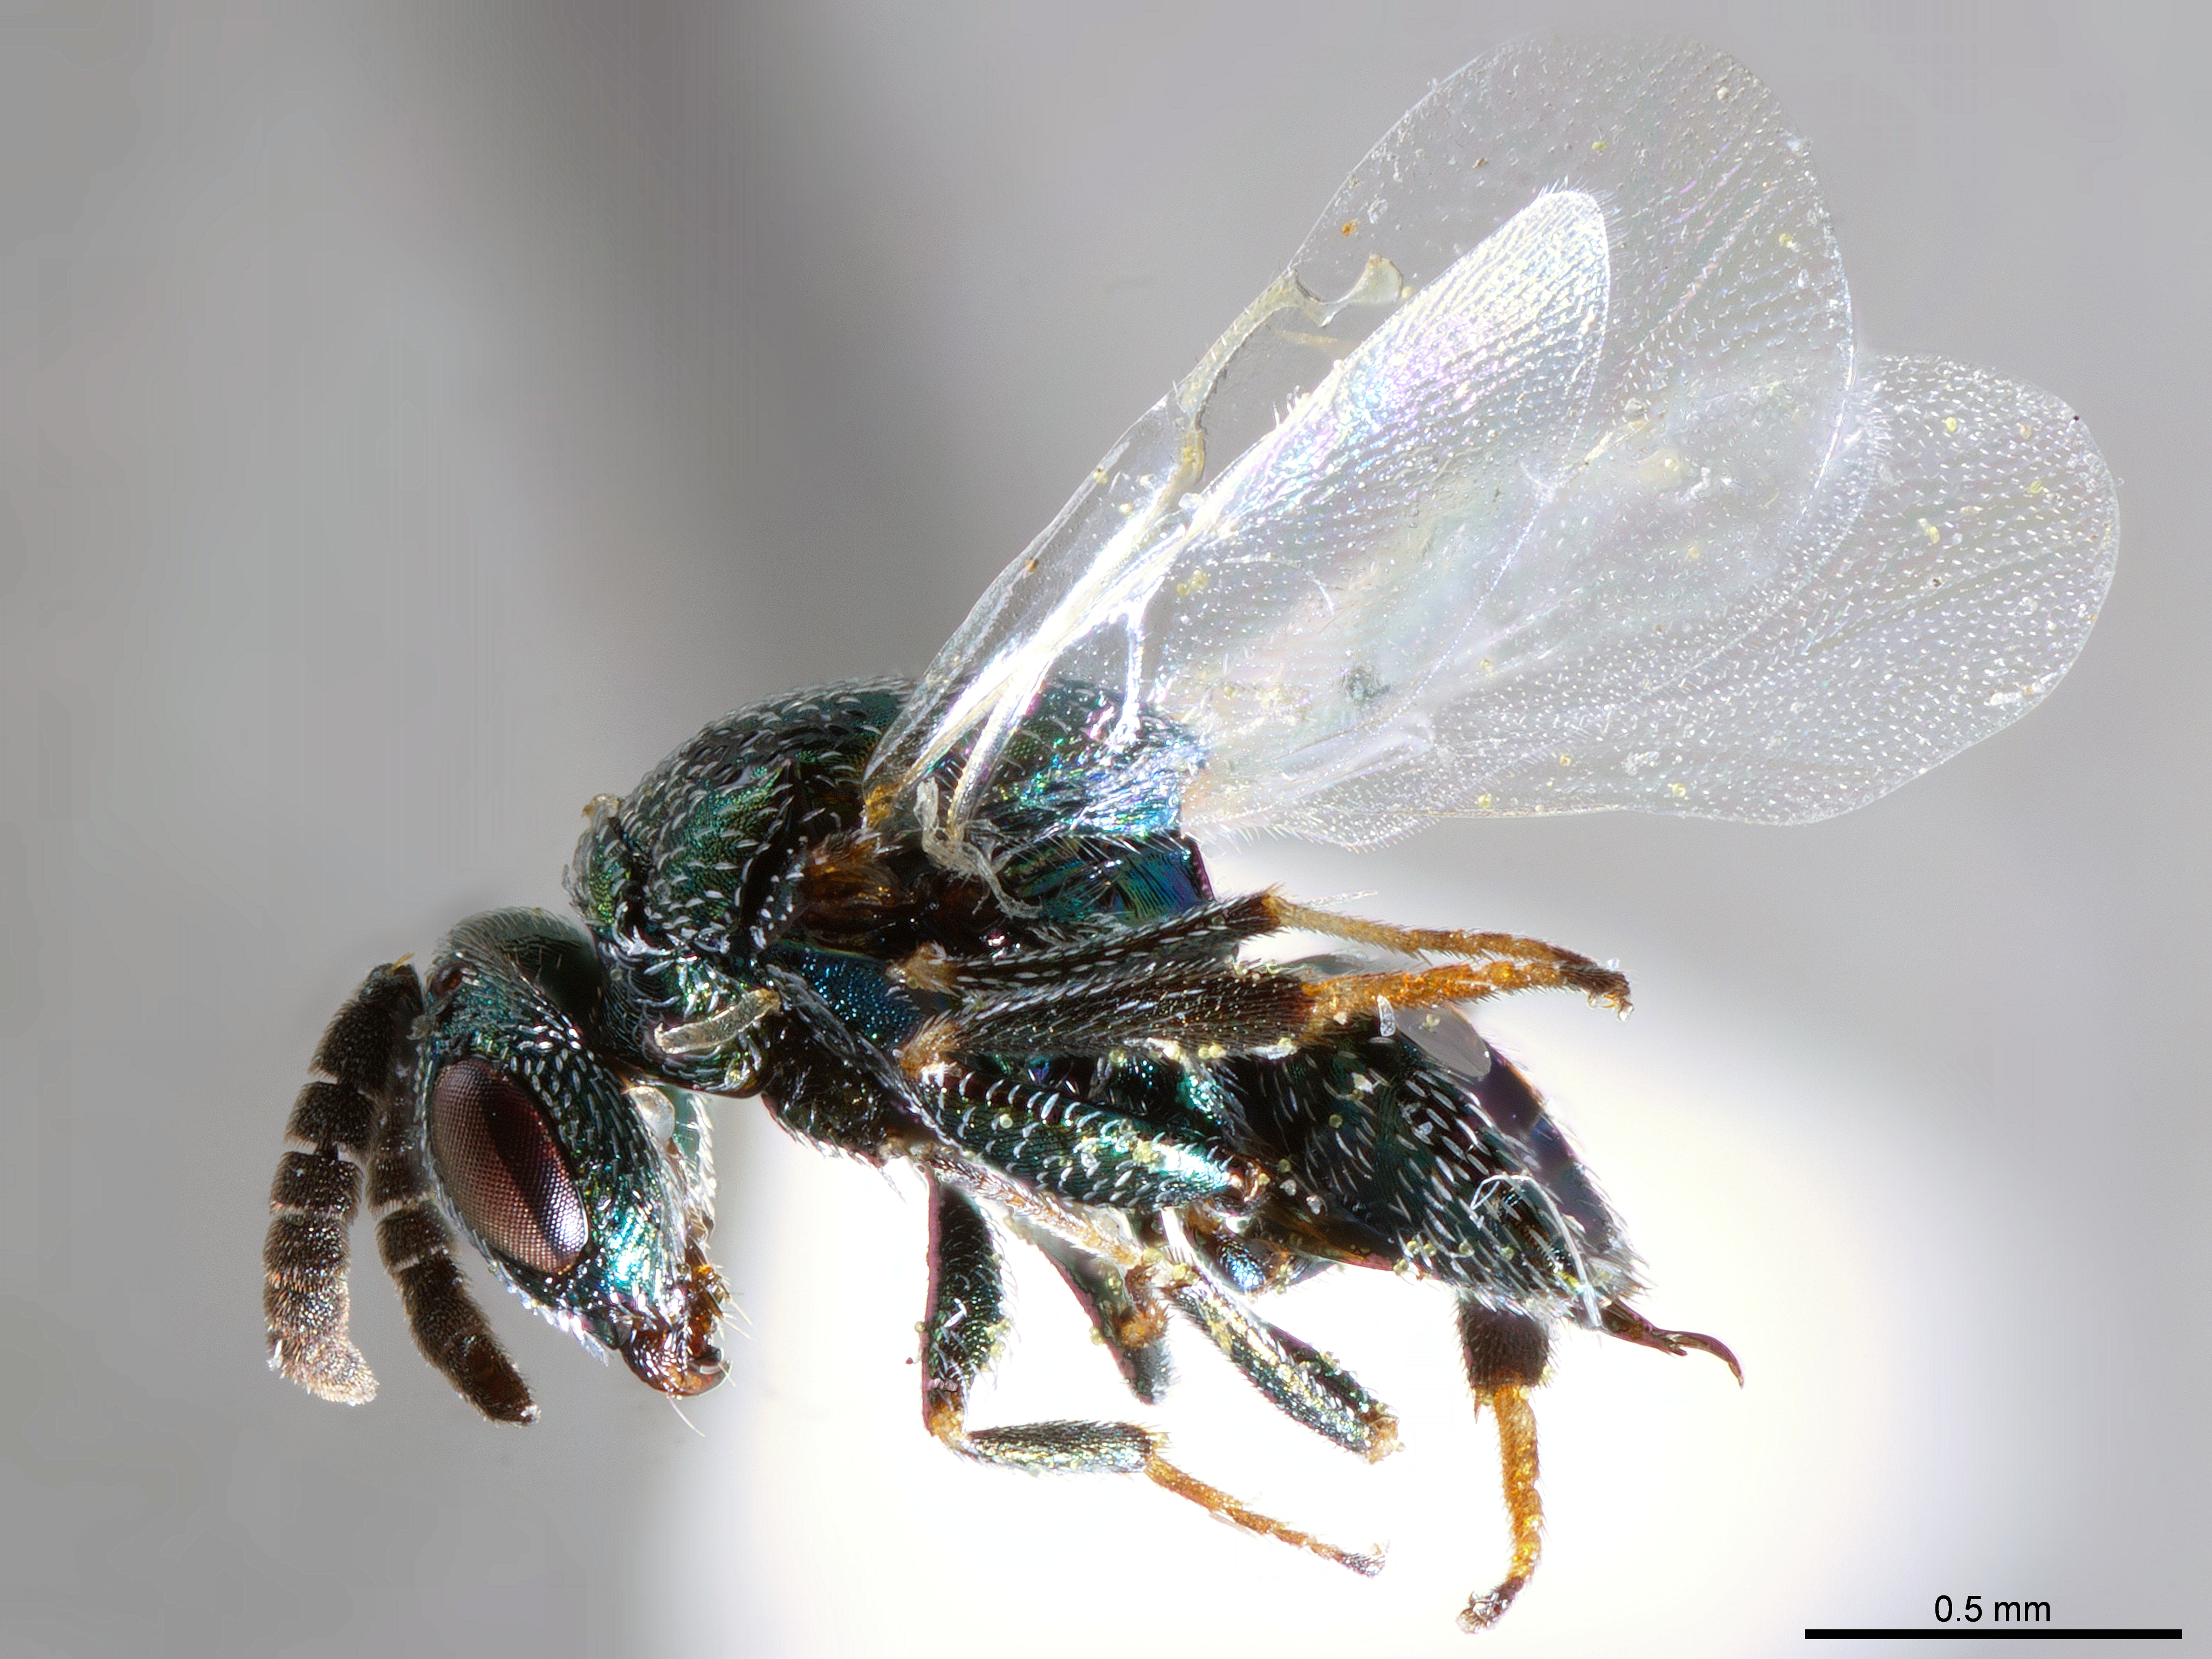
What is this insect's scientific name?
Eutrichosoma mirabile
